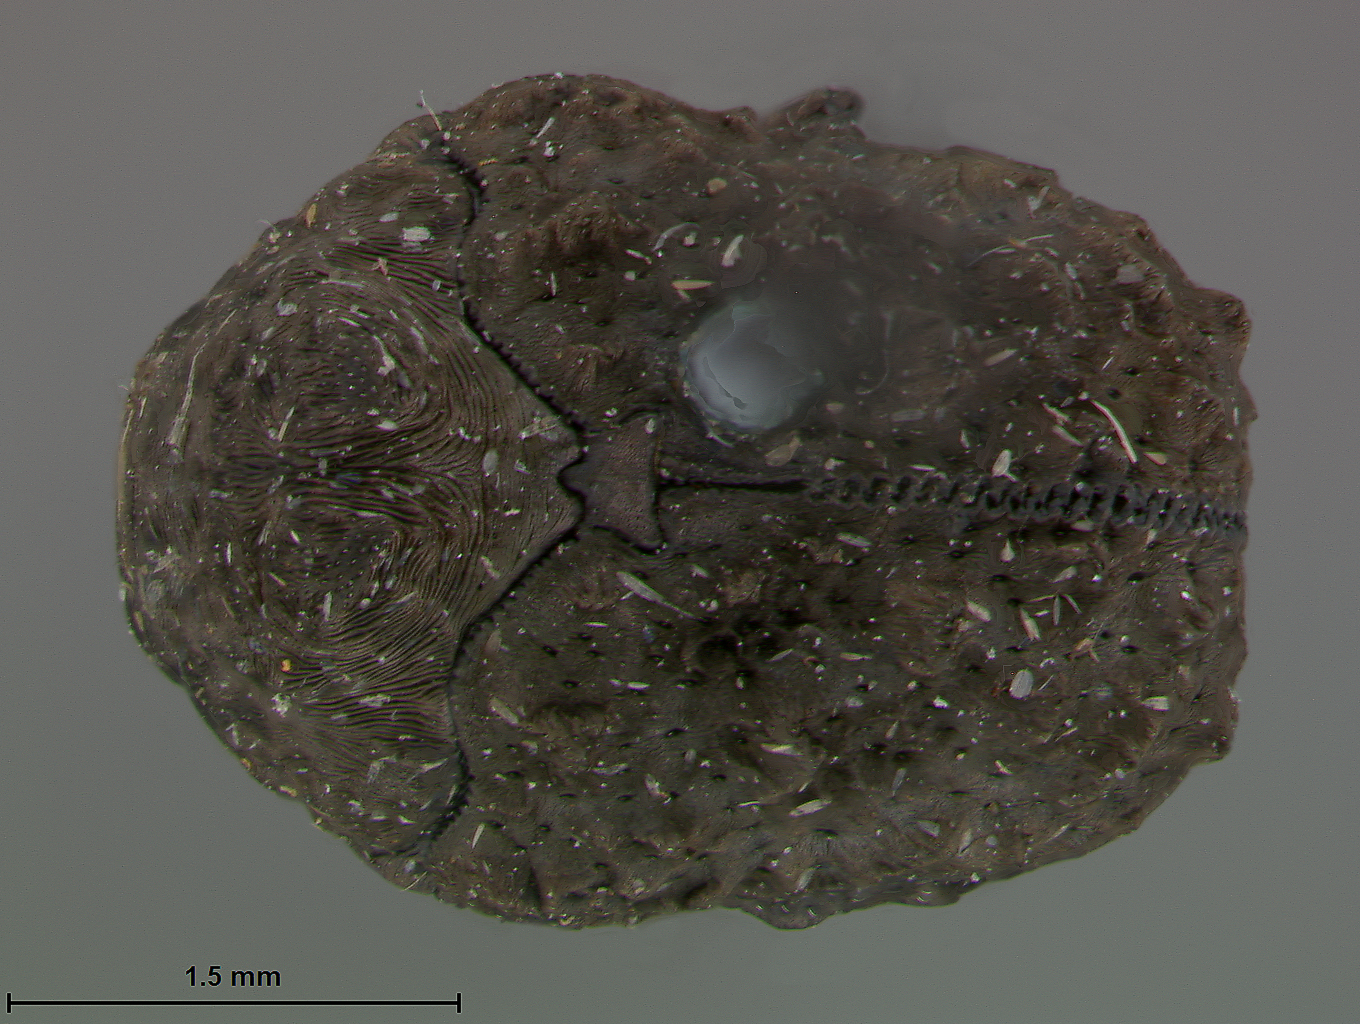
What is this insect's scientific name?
Neochlamisus bimaculatus
